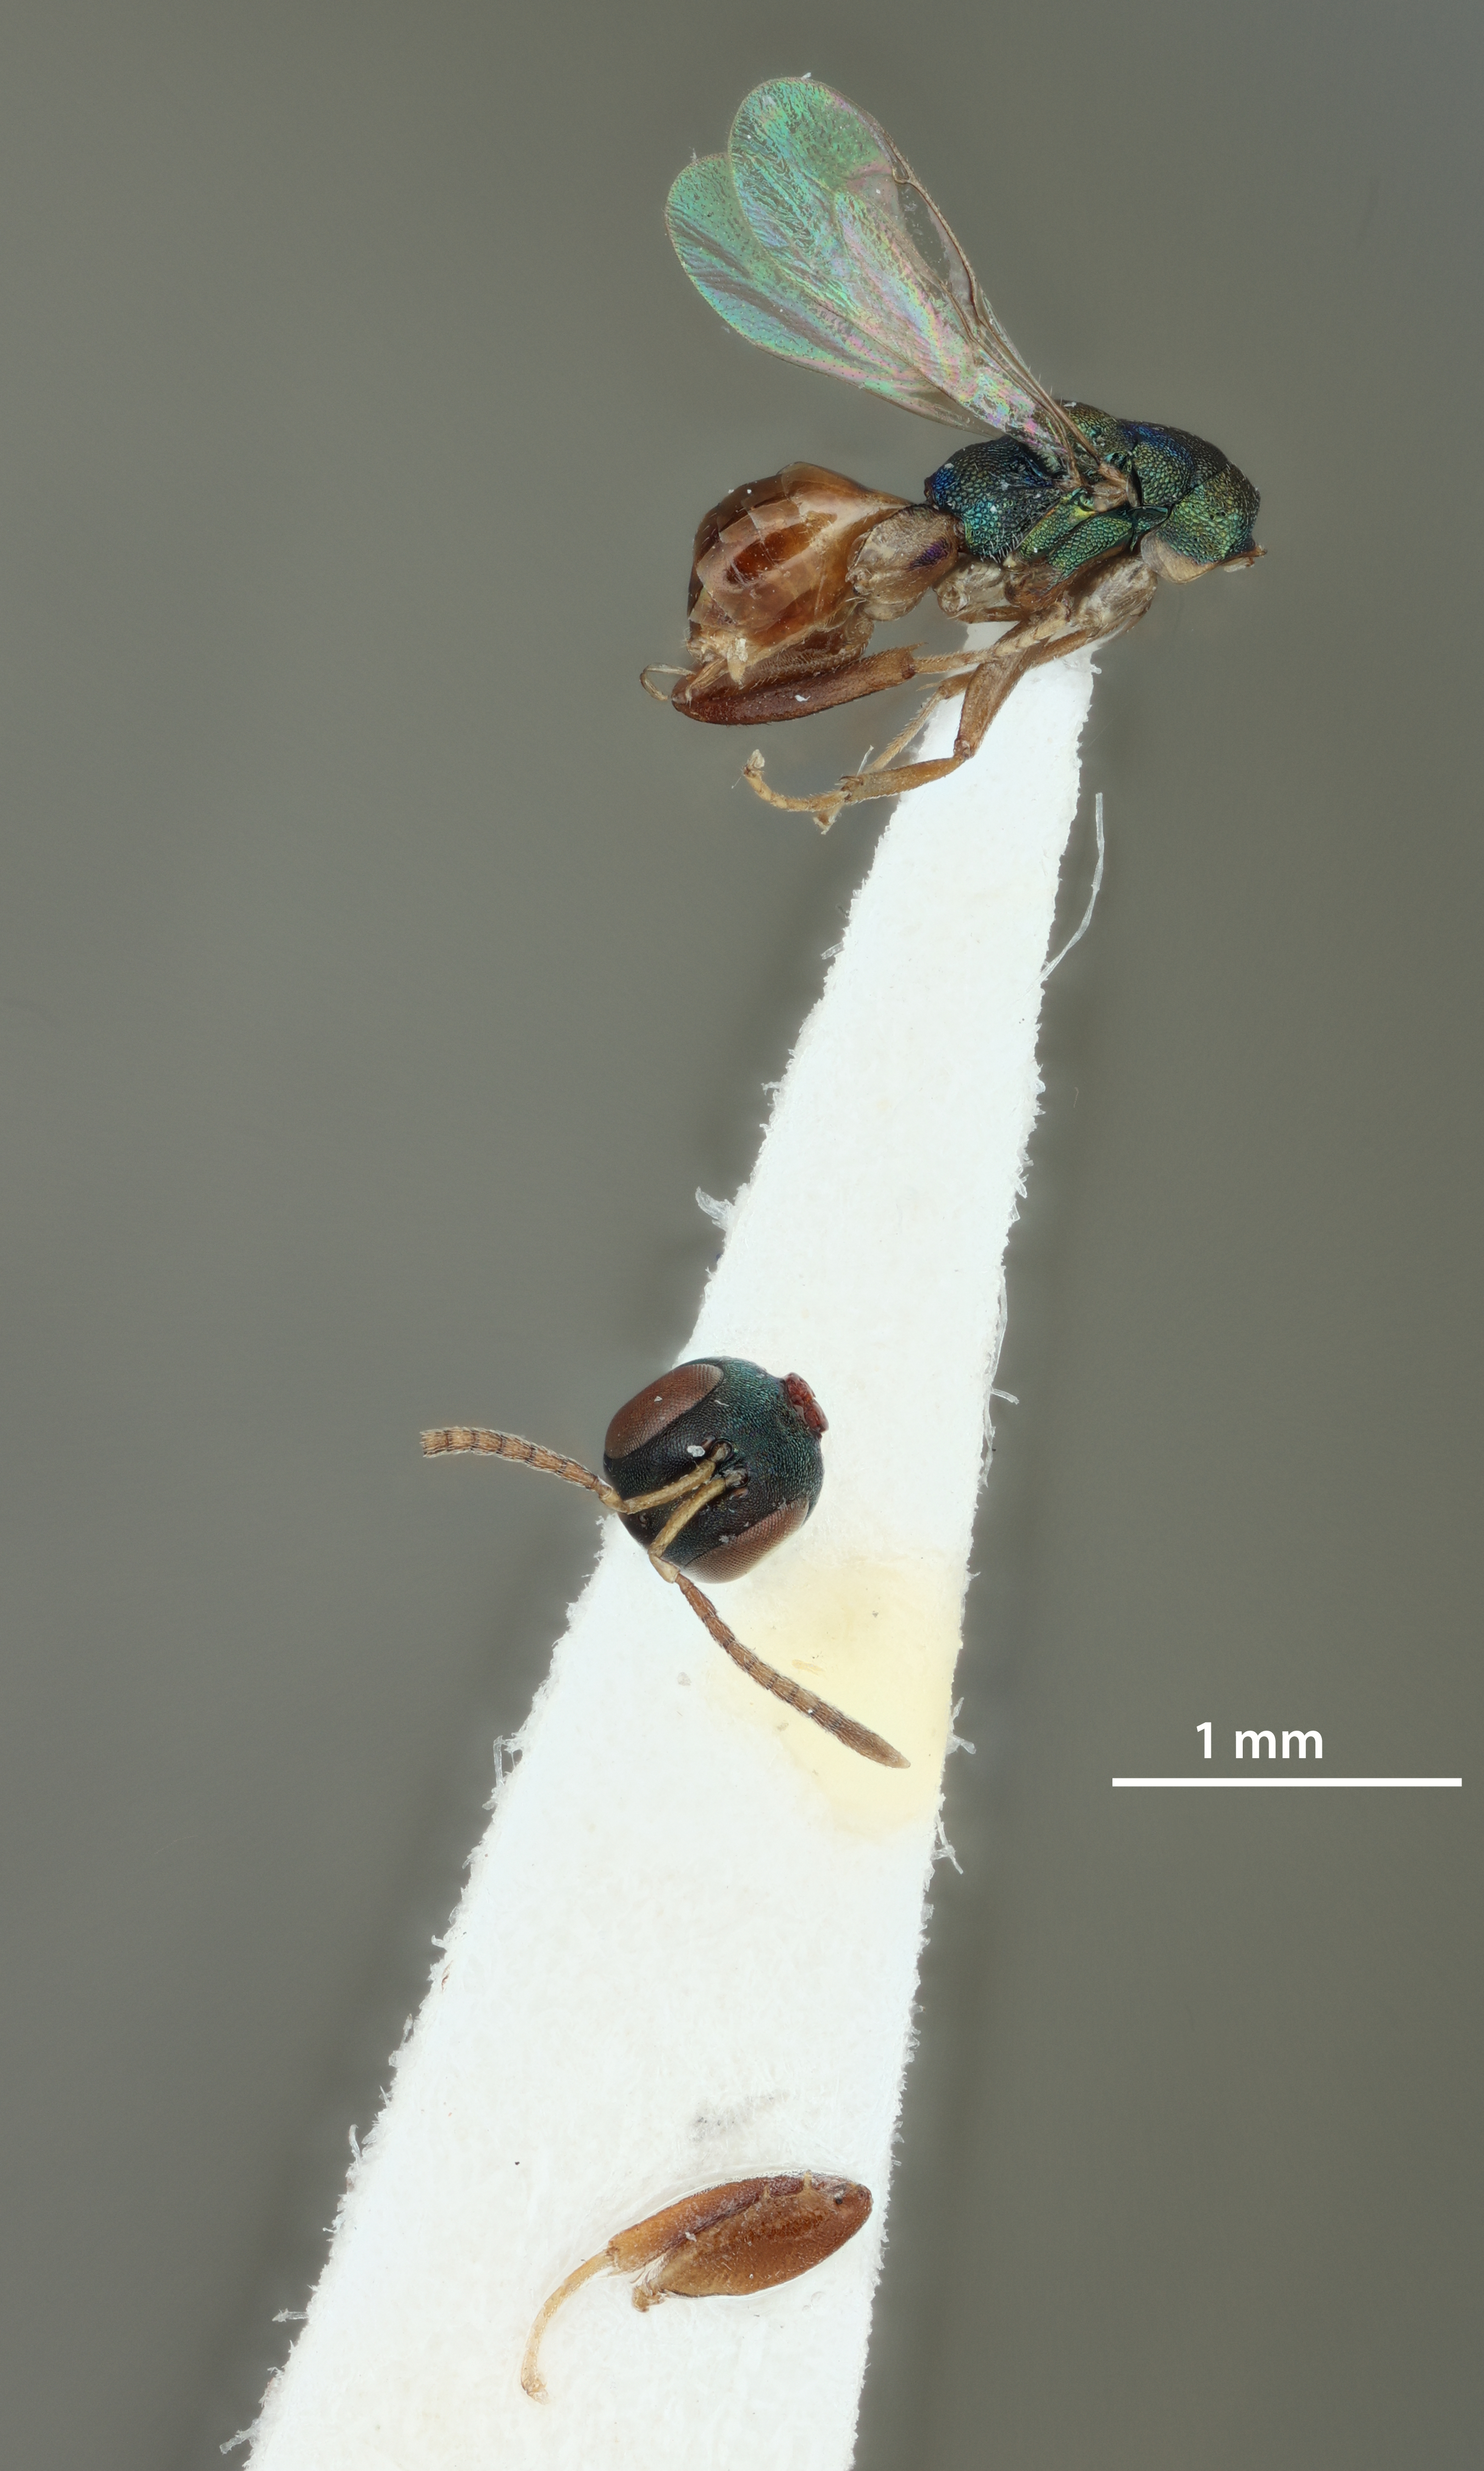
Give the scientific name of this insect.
Palachia grisselli
